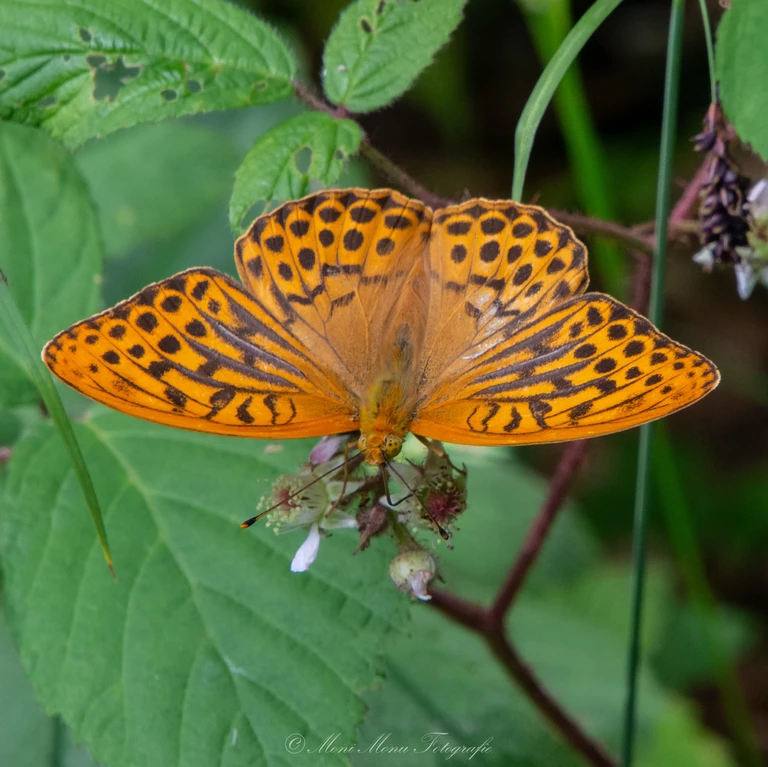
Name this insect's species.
Argynnis paphia
